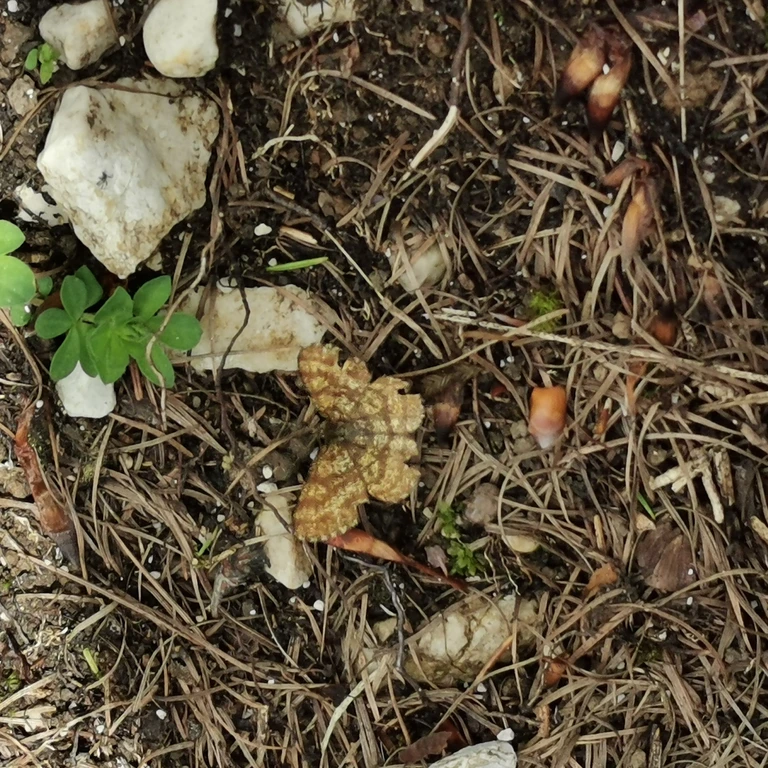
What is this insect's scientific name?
Ematurga atomaria
